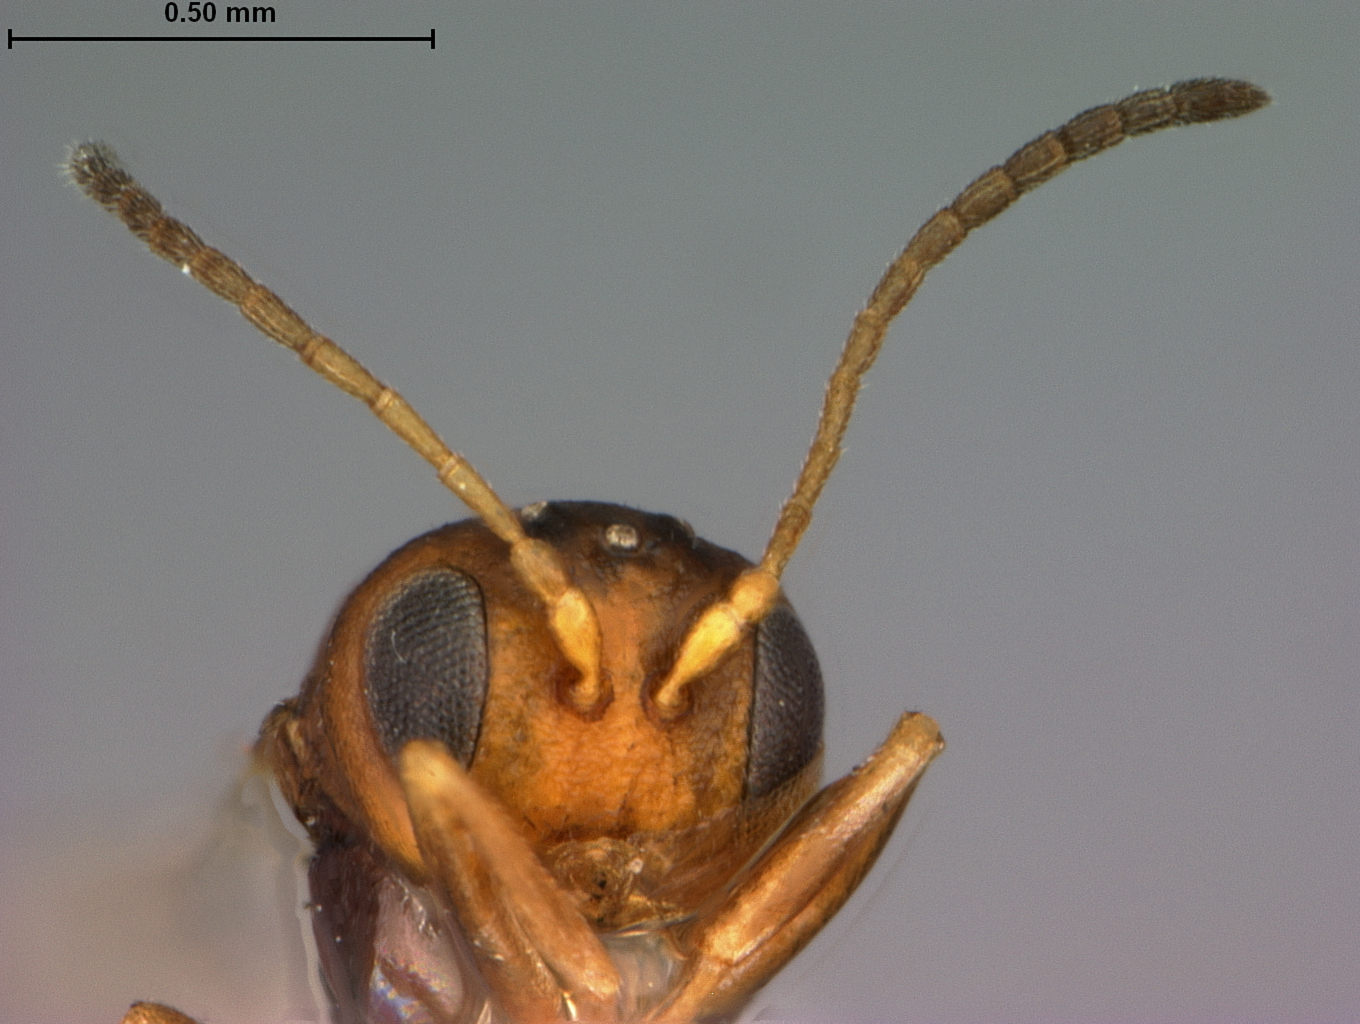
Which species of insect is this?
Callirhytis lupana
